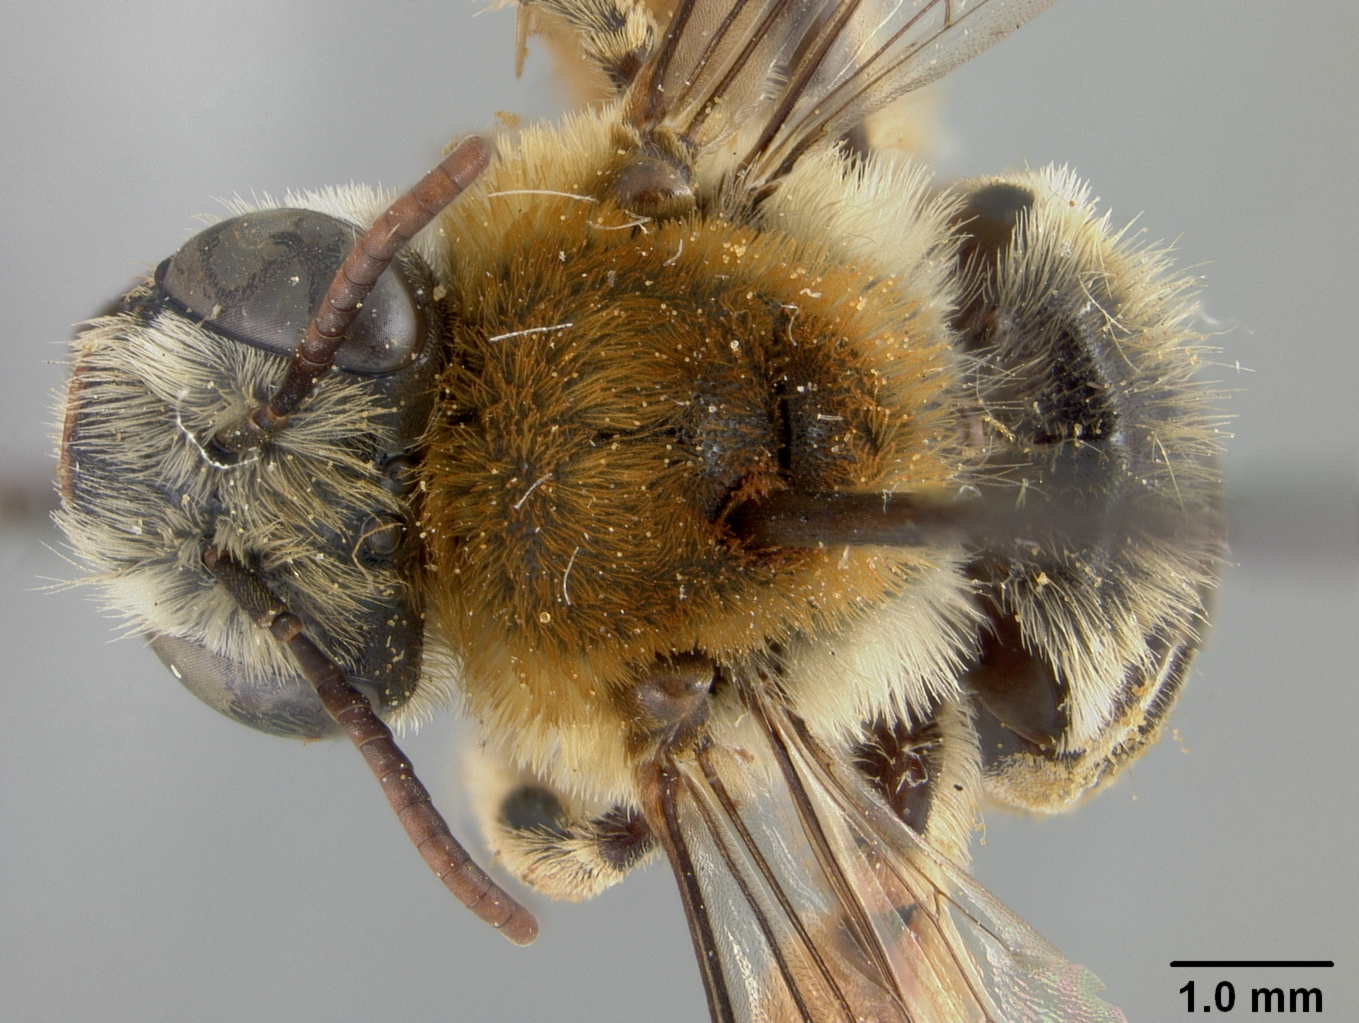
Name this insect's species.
Exomalopsis perconcinna
